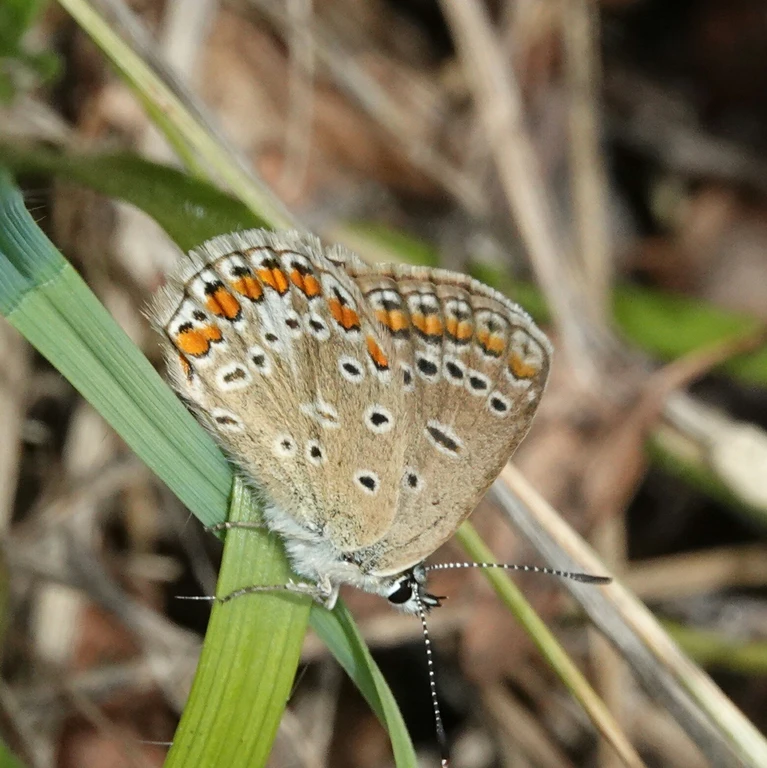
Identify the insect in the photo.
Polyommatus icarus
